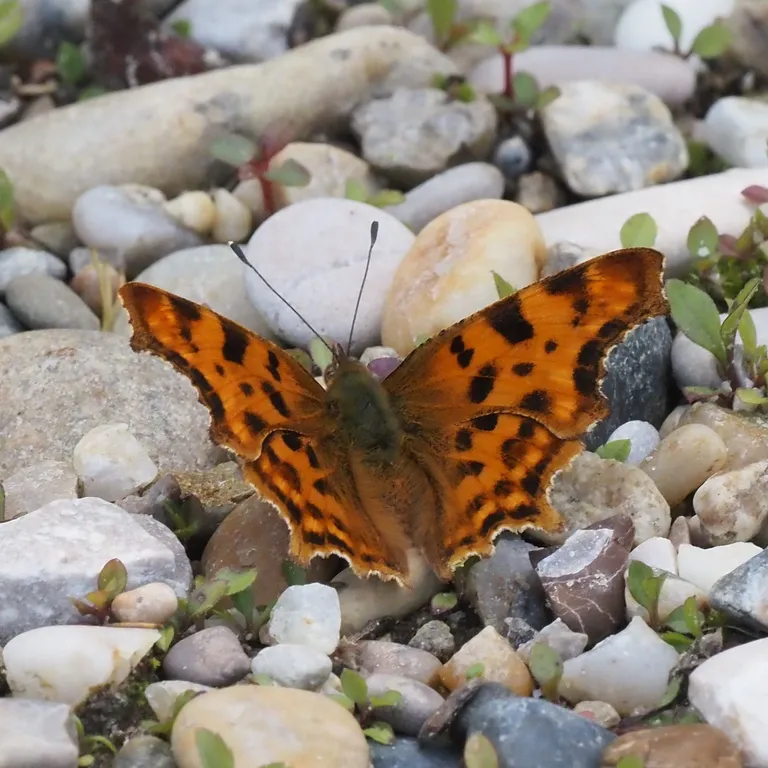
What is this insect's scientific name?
Polygonia c-album
